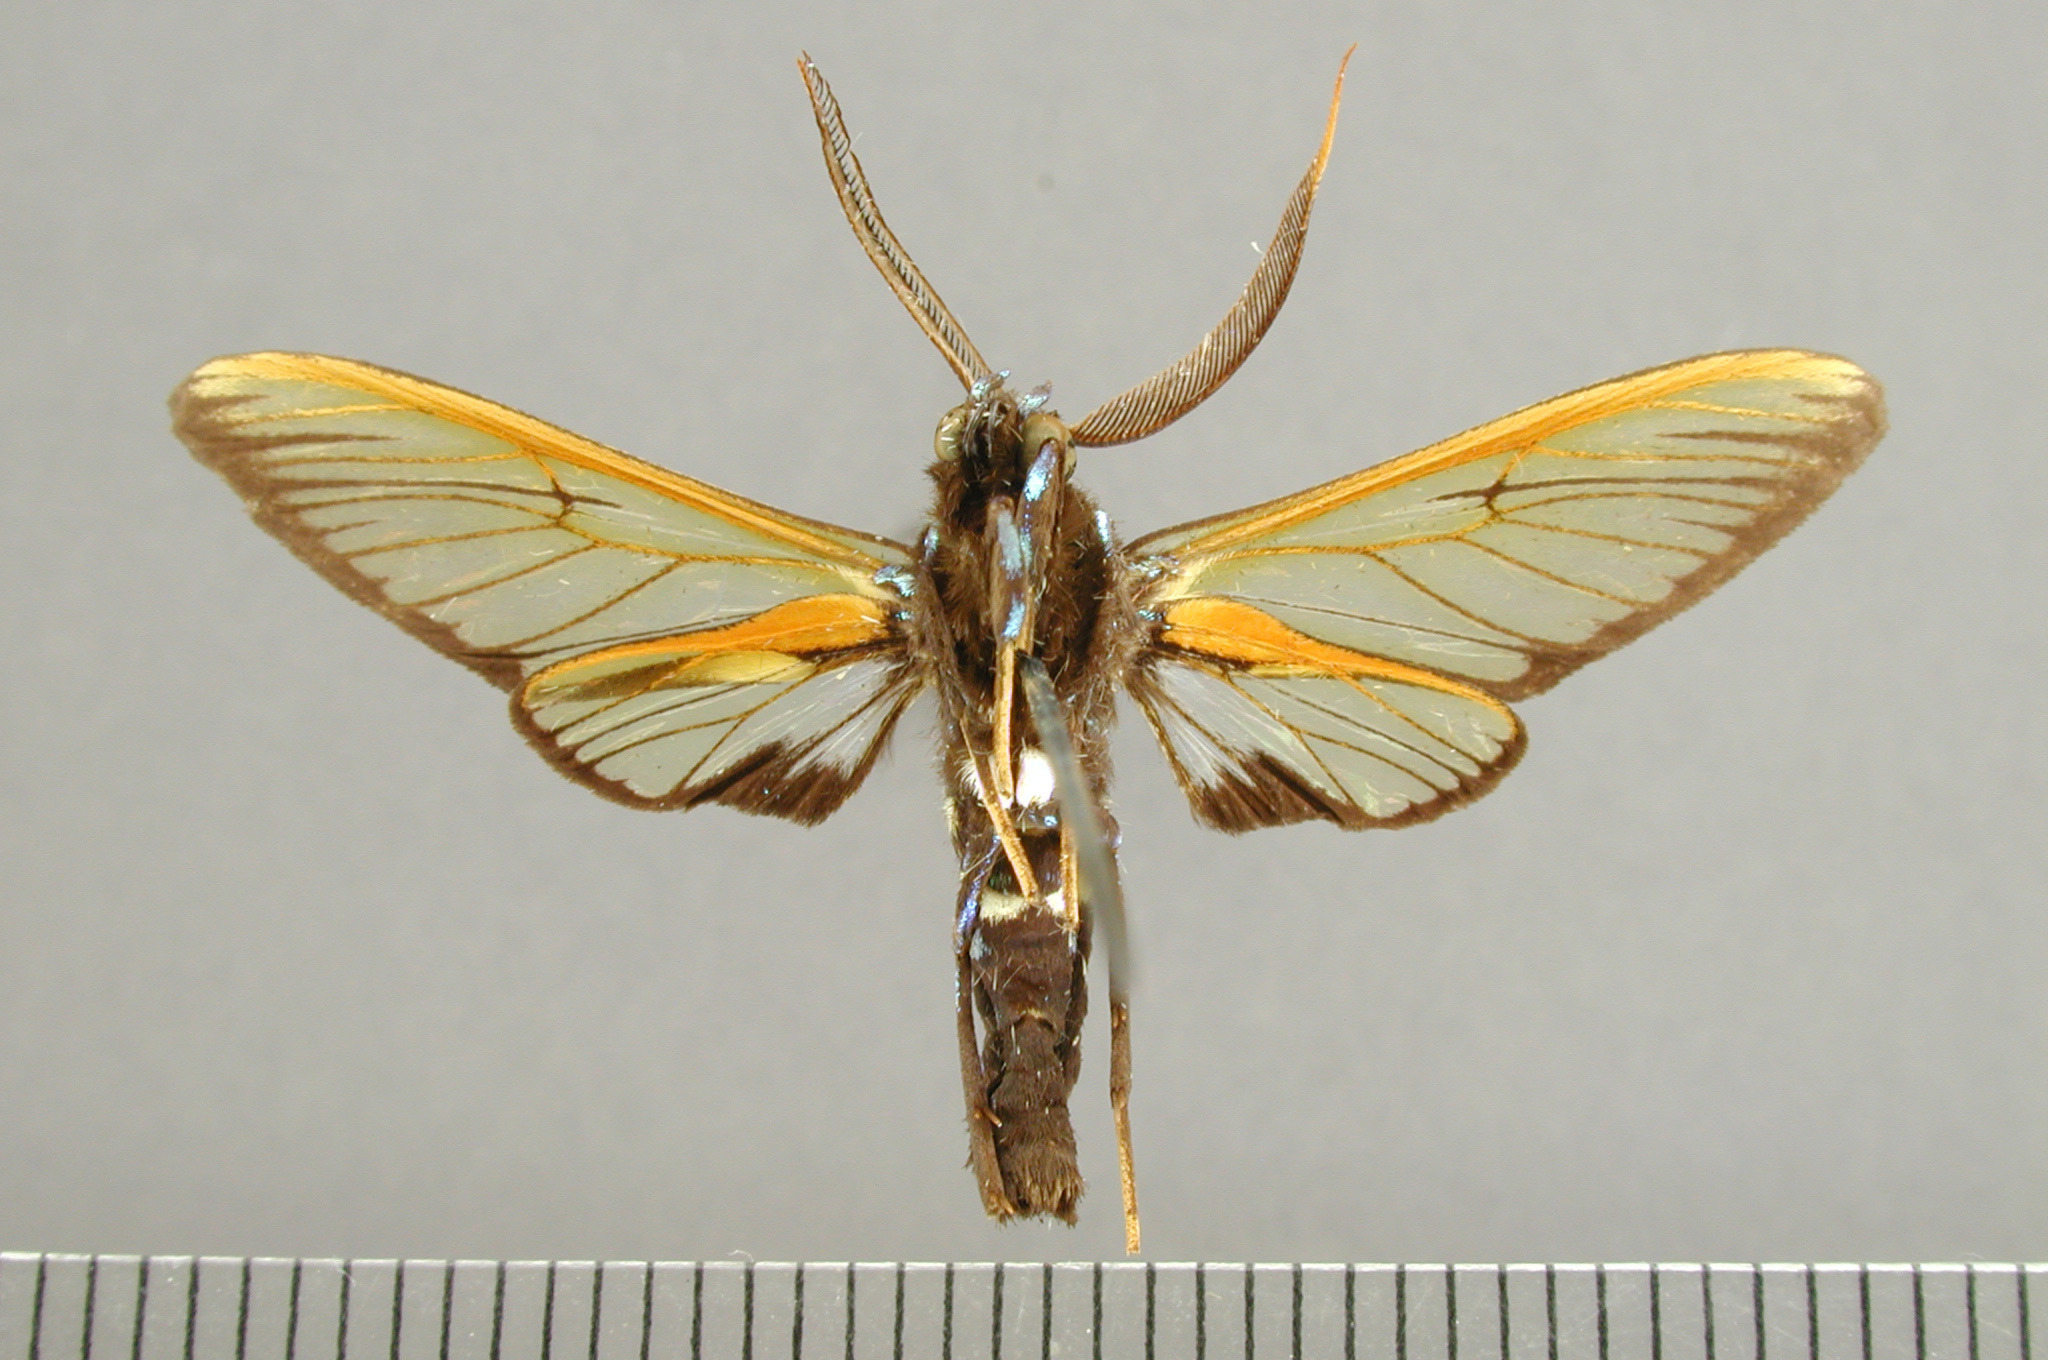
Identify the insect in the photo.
Sarosa mora
